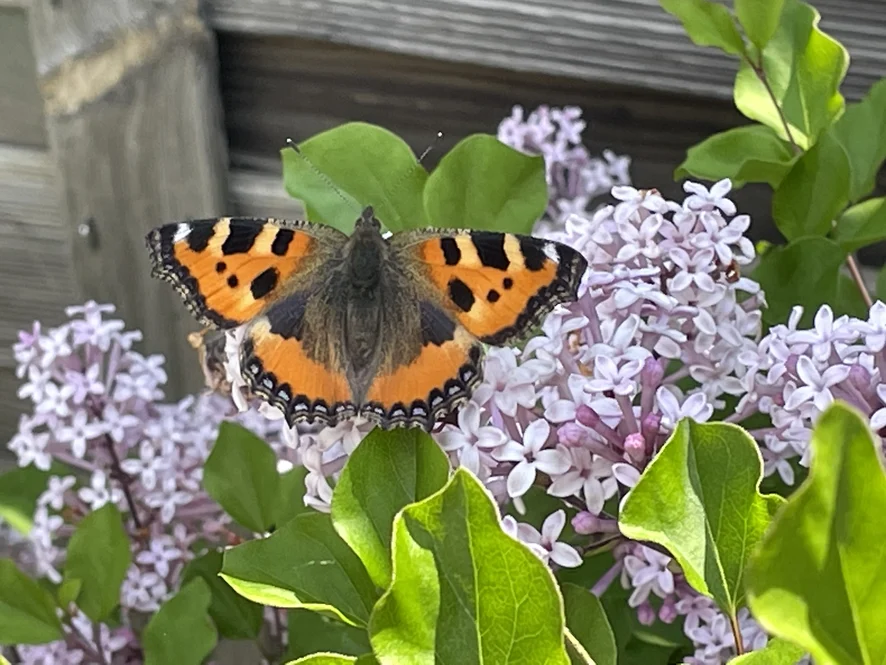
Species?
Aglais urticae
